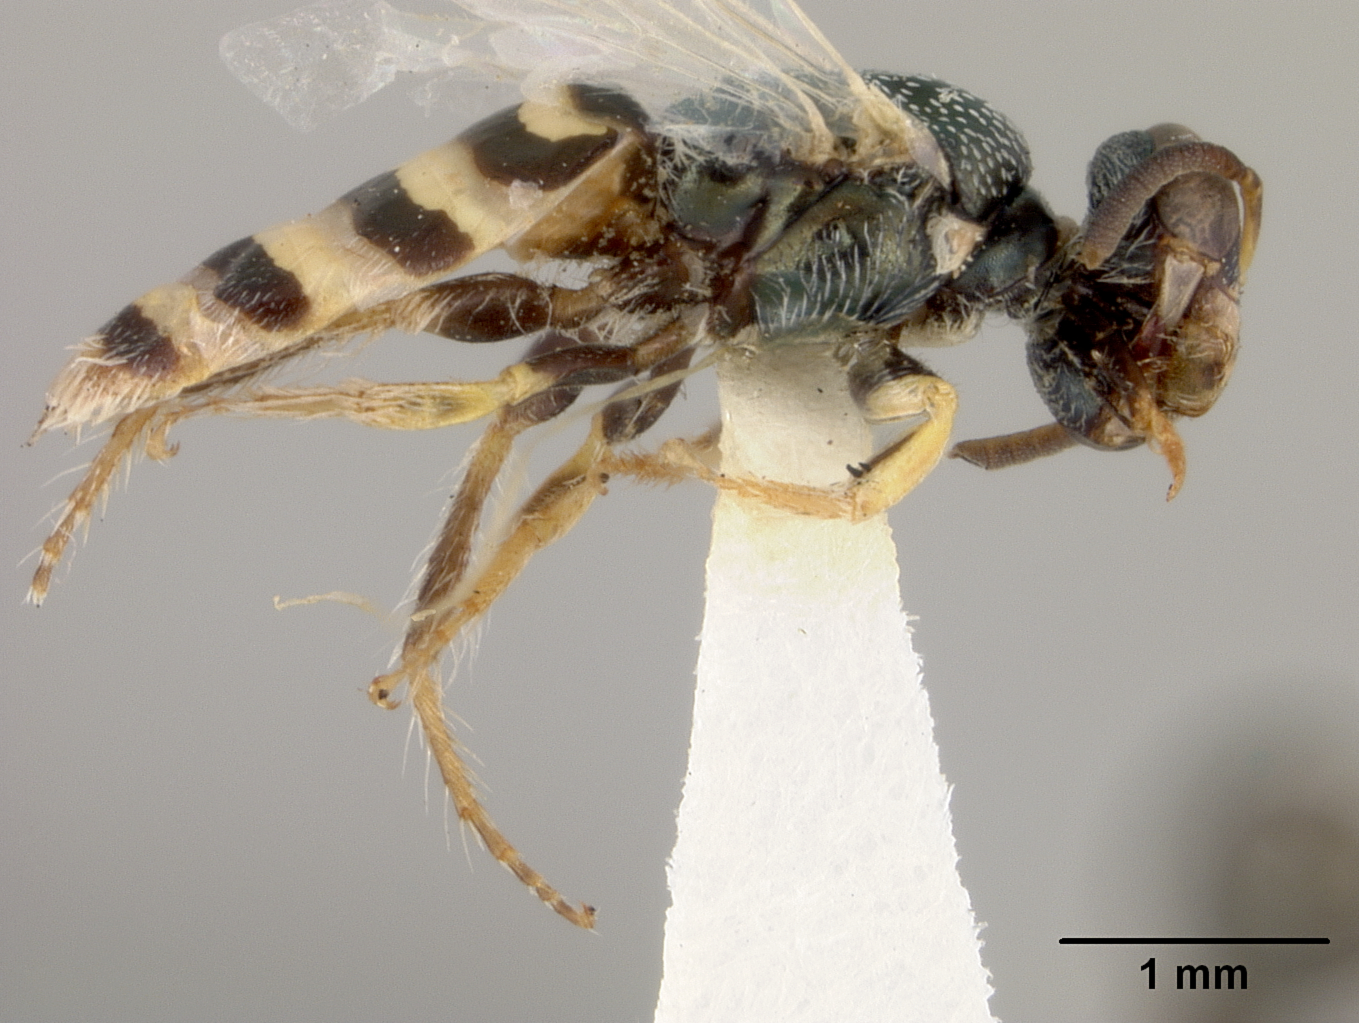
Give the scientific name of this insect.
Perdita cushmani
